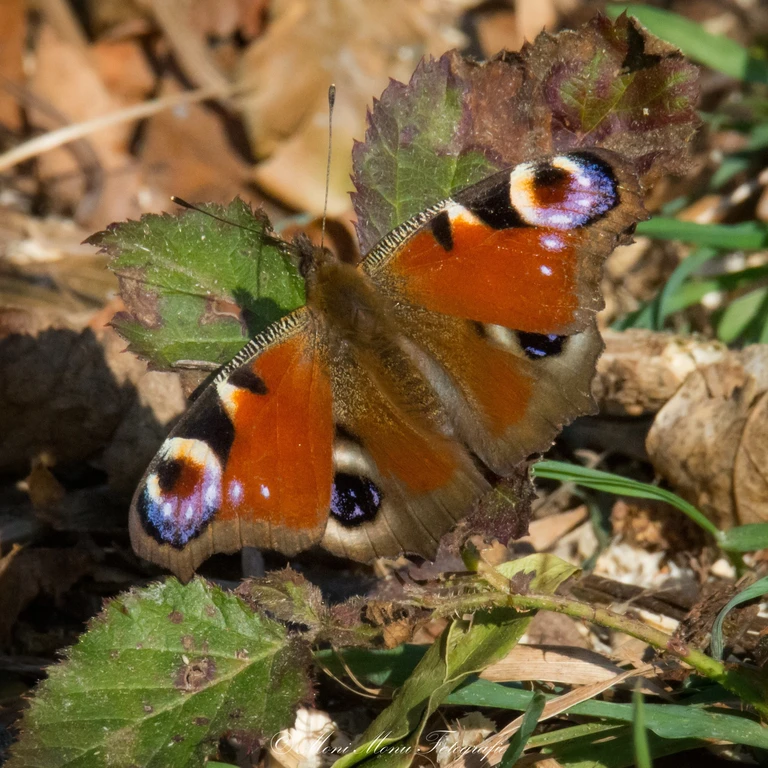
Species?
Aglais io
